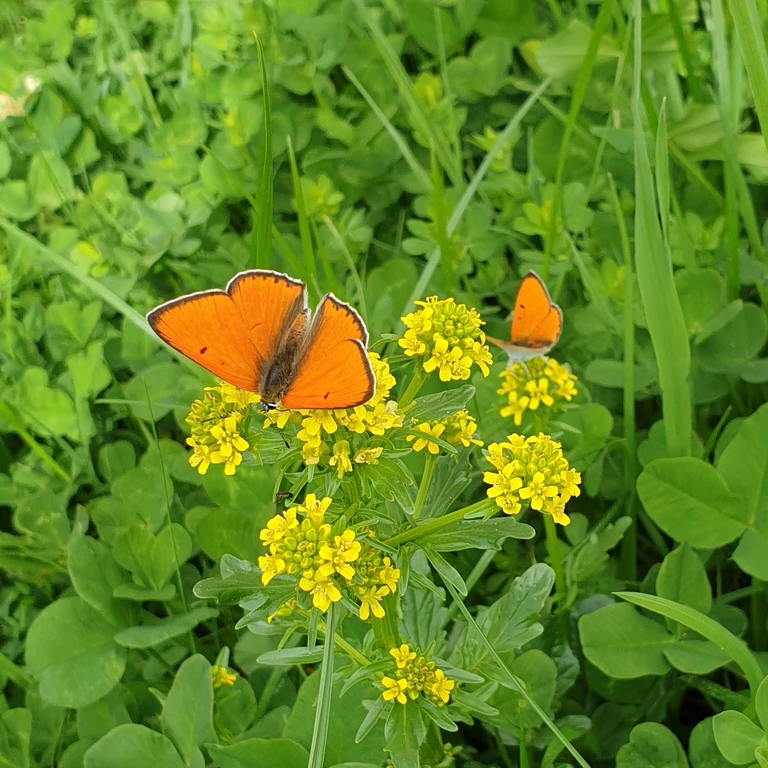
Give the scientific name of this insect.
Lycaena dispar
